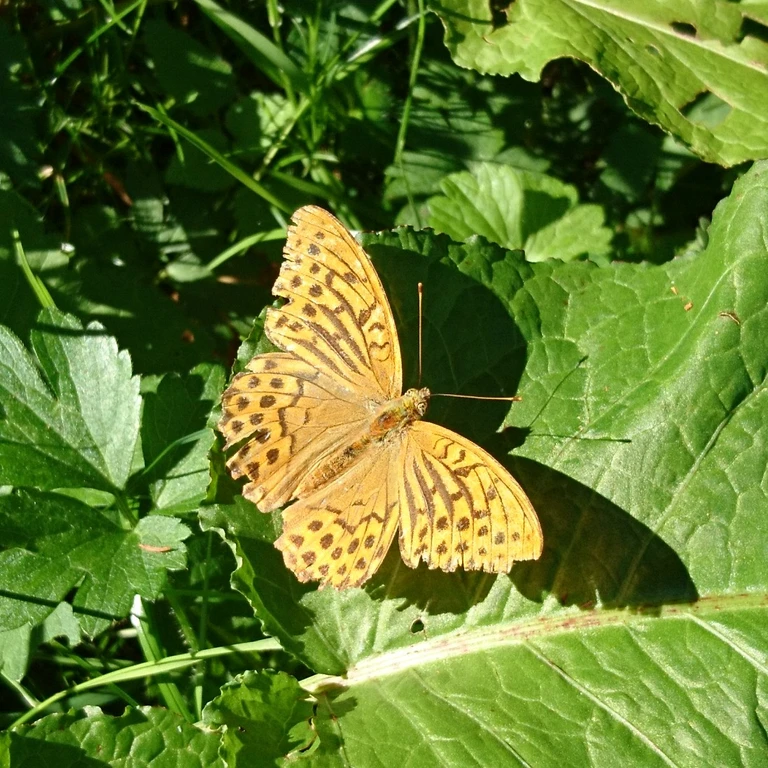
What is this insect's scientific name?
Argynnis paphia
